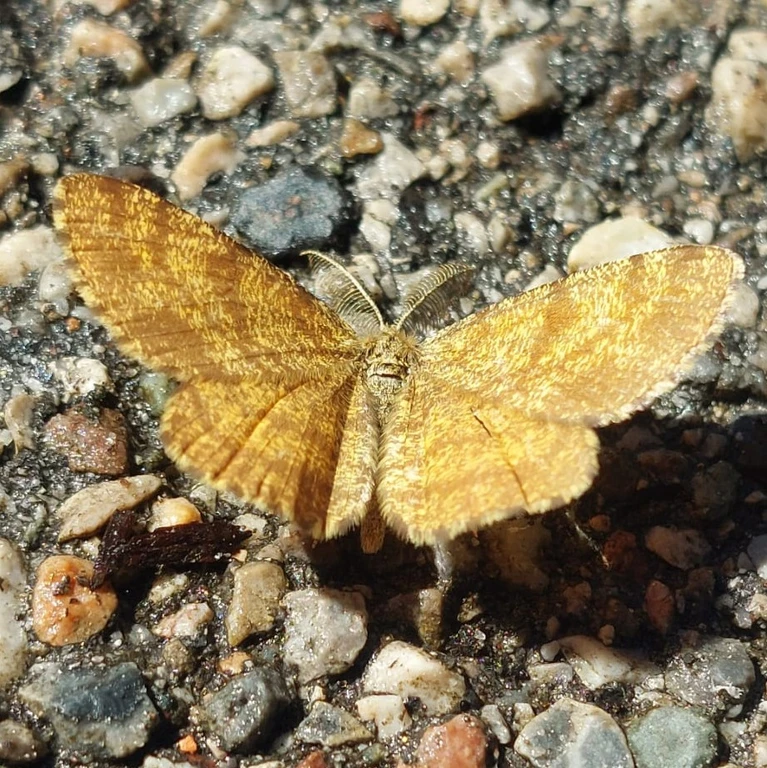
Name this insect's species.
Ematurga atomaria
